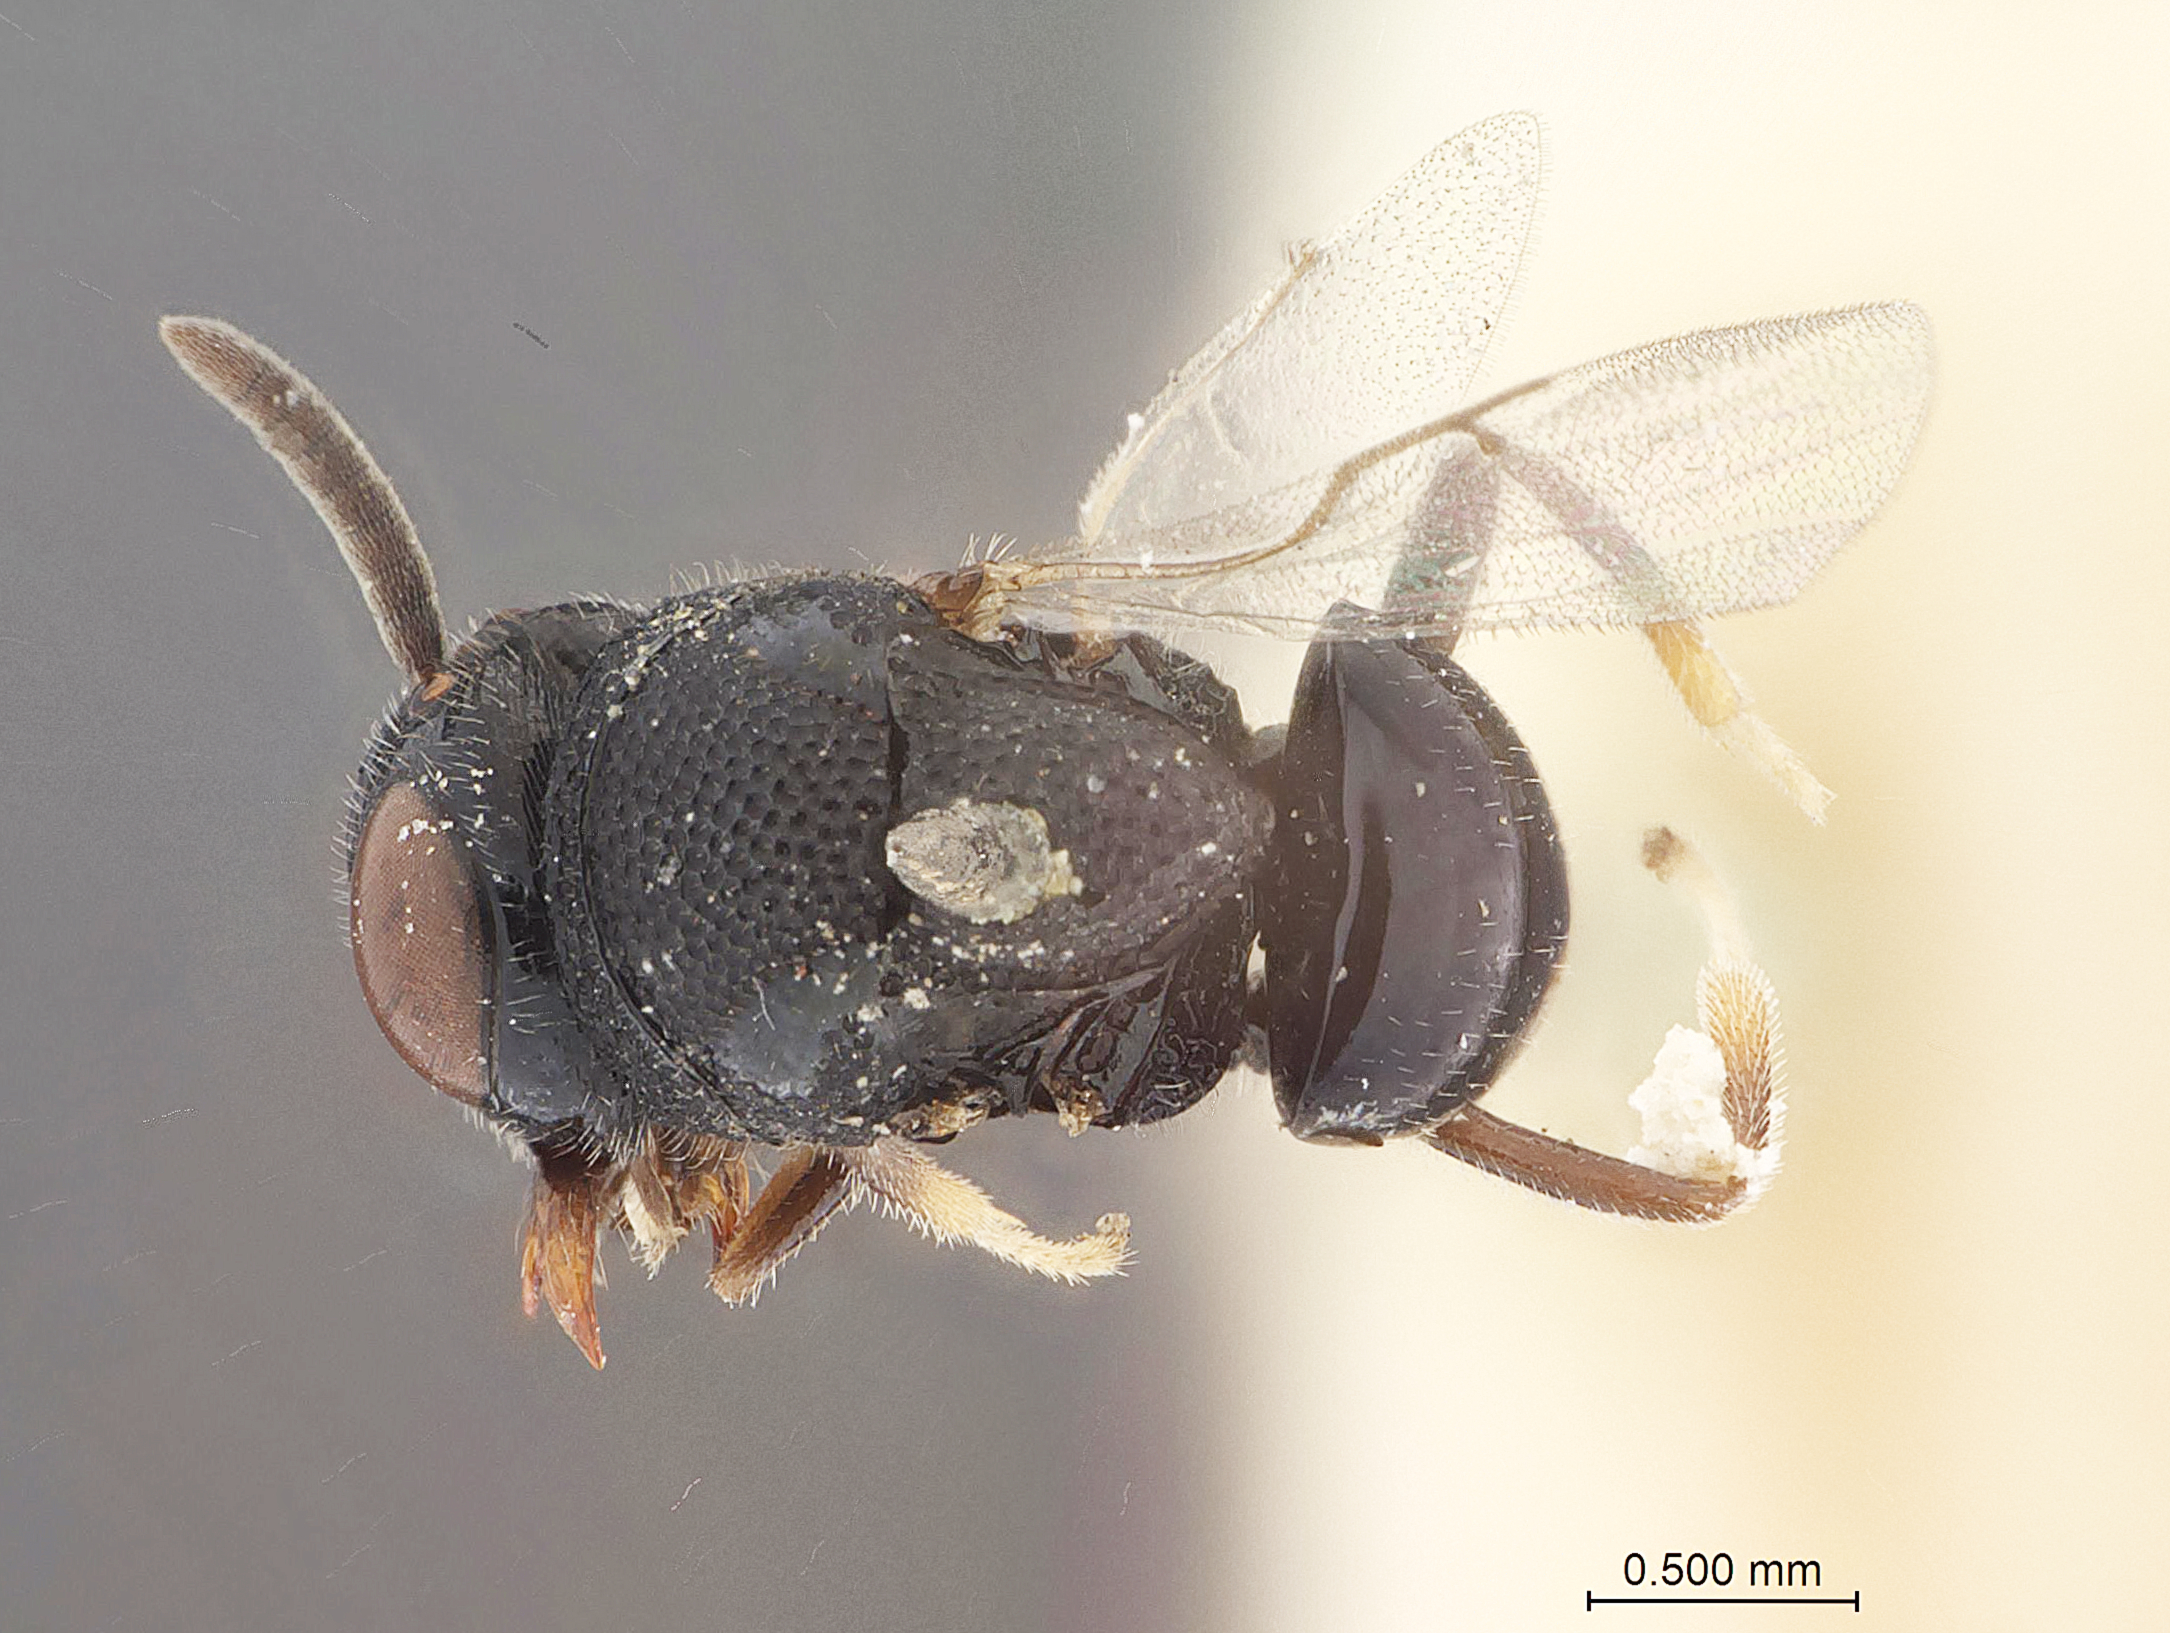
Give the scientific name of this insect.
Perilampus yercaudensis
